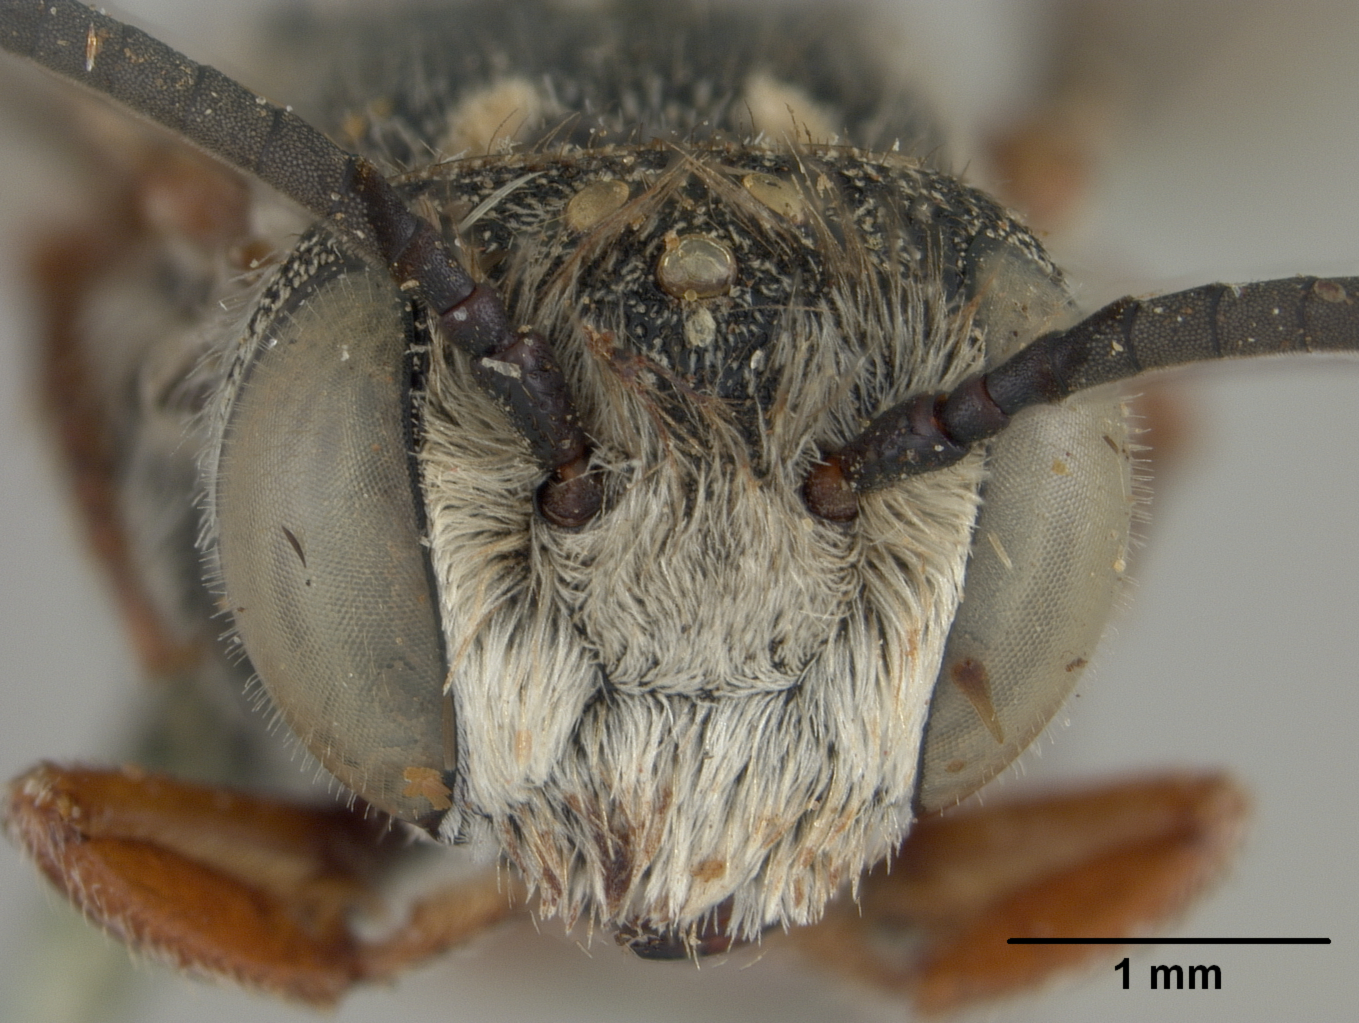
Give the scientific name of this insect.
Coelioxys bruneri
